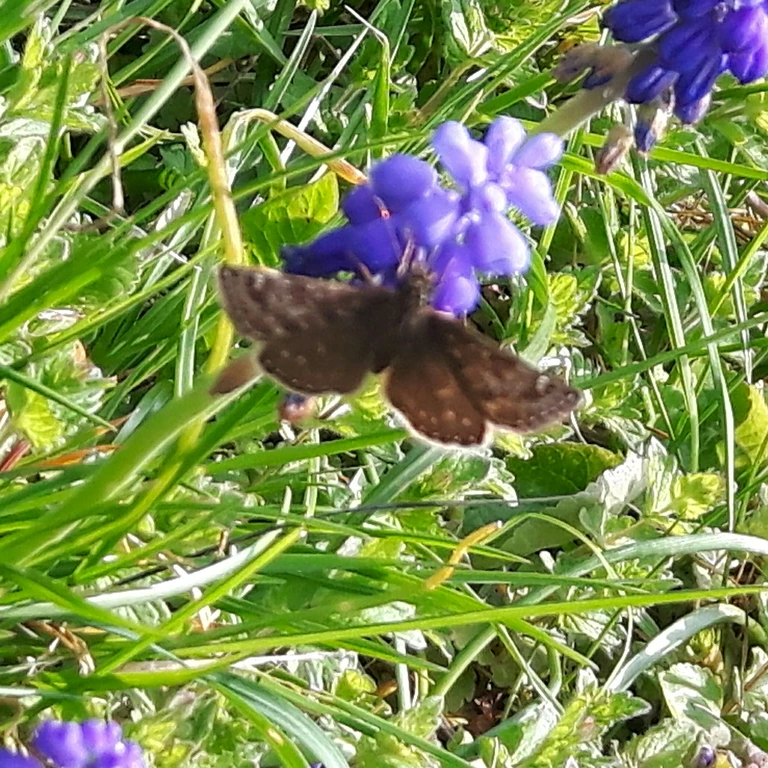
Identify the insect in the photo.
Erynnis tages
